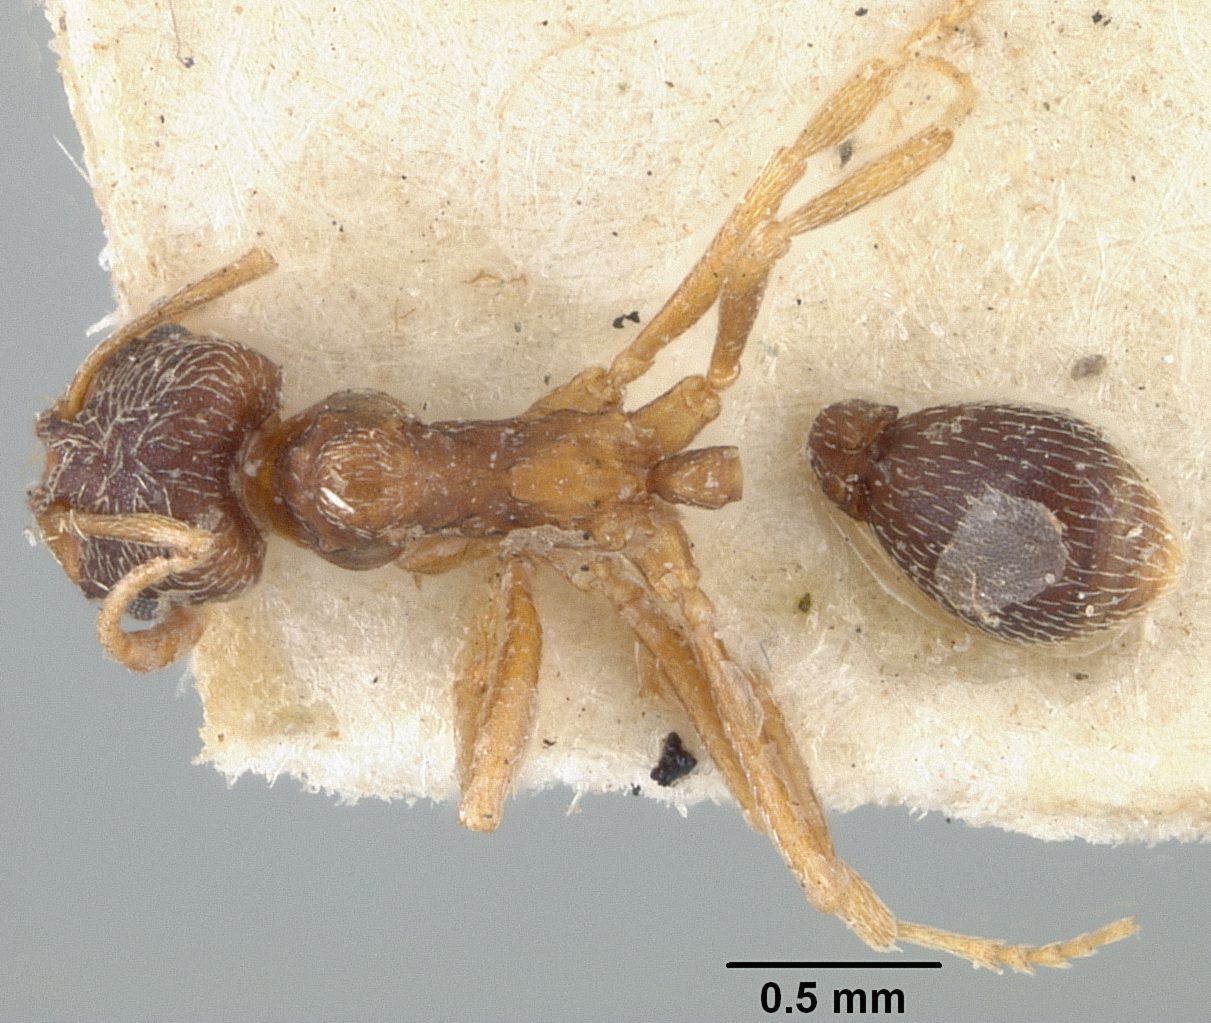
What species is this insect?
Myrmicocrypta emeryi
